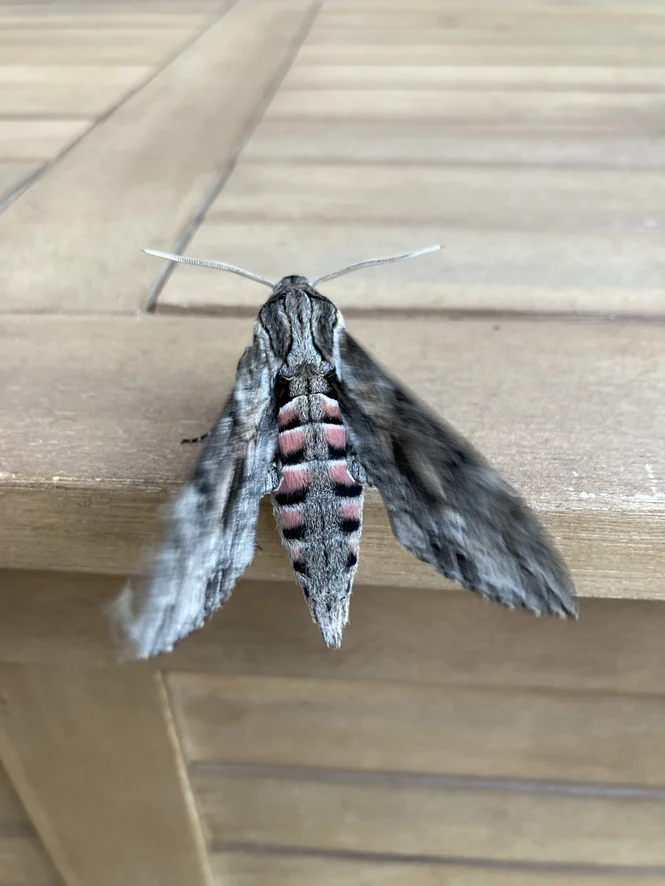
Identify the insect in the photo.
Agrius convolvuli
